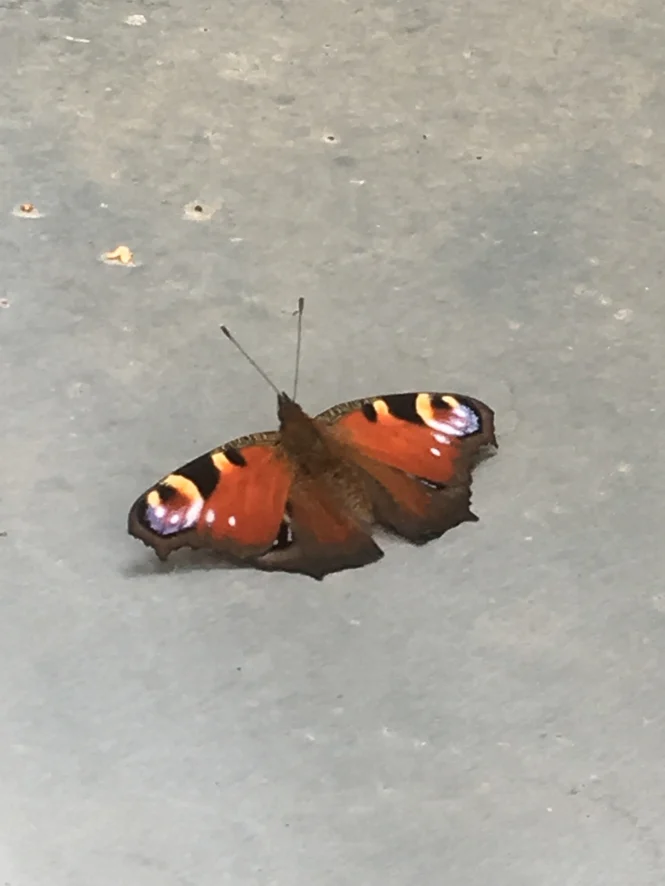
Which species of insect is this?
Aglais io
